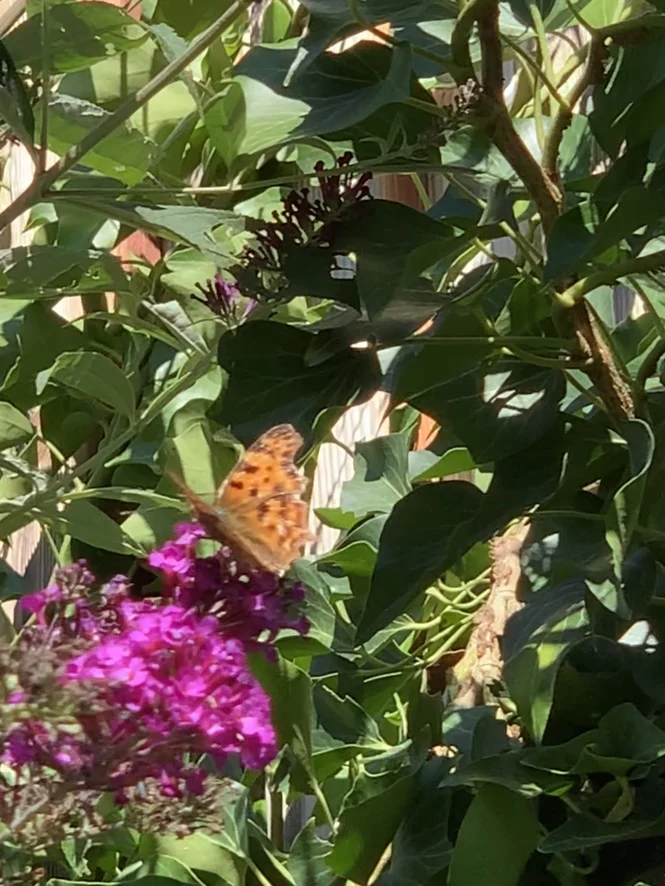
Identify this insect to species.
Polygonia c-album
